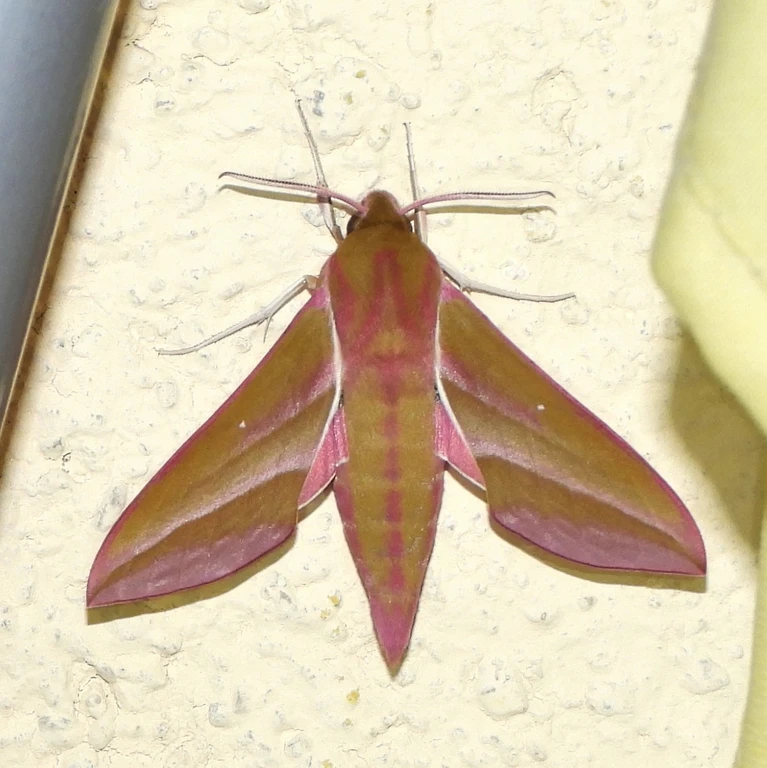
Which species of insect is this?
Deilephila elpenor
